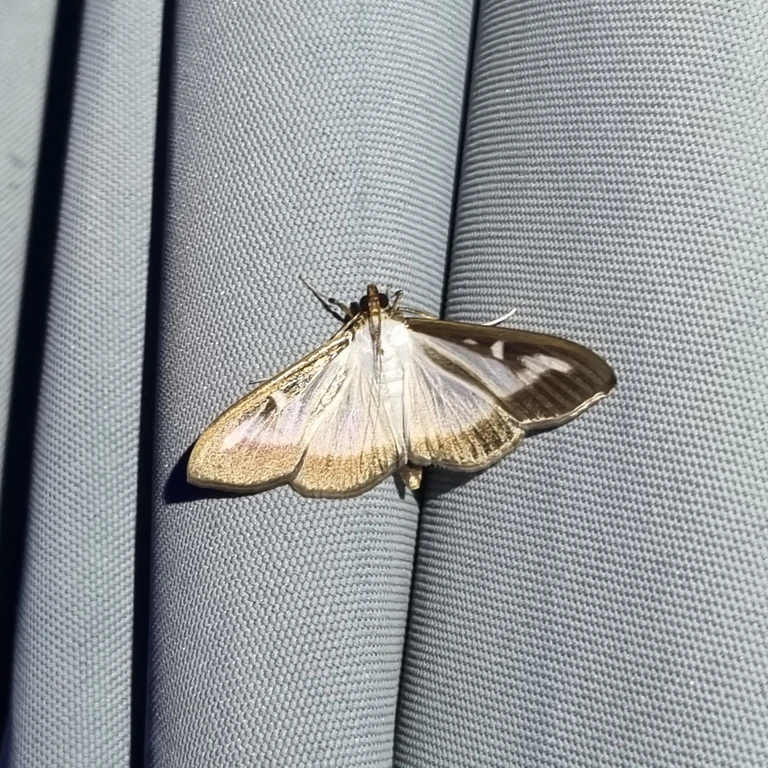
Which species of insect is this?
Cydalima perspectalis
